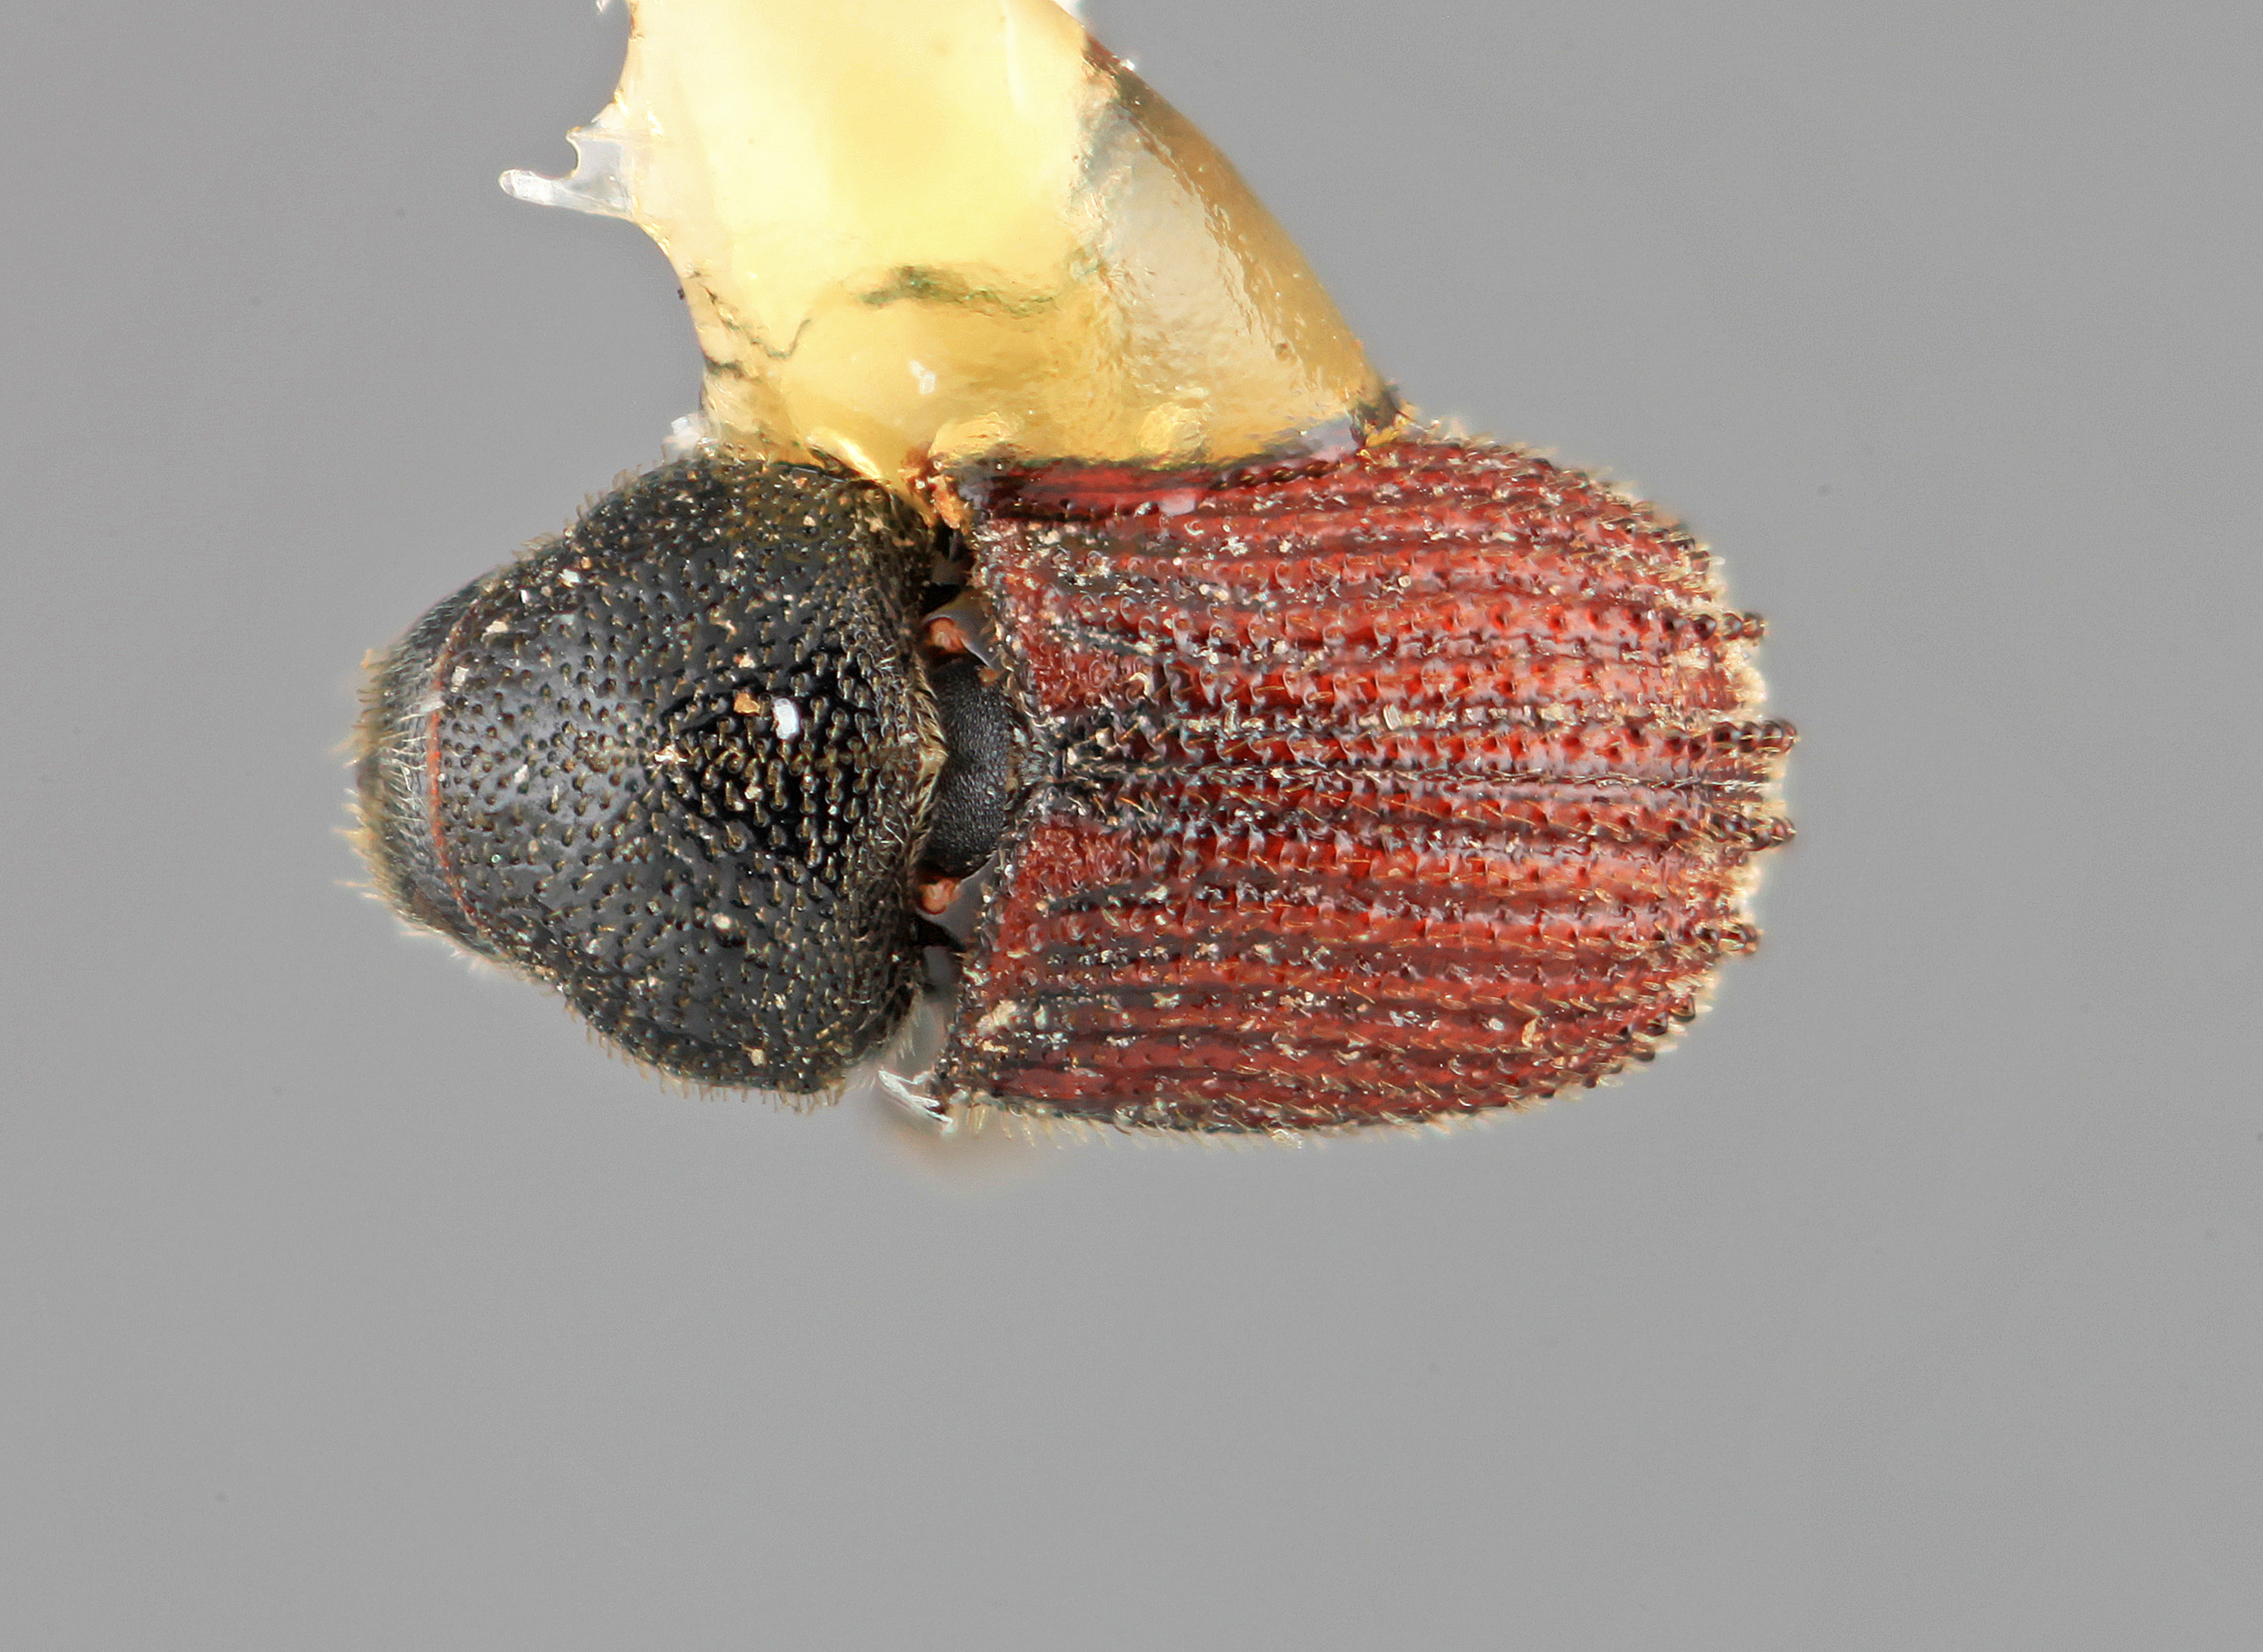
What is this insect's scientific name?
Phloeosinus woodi
